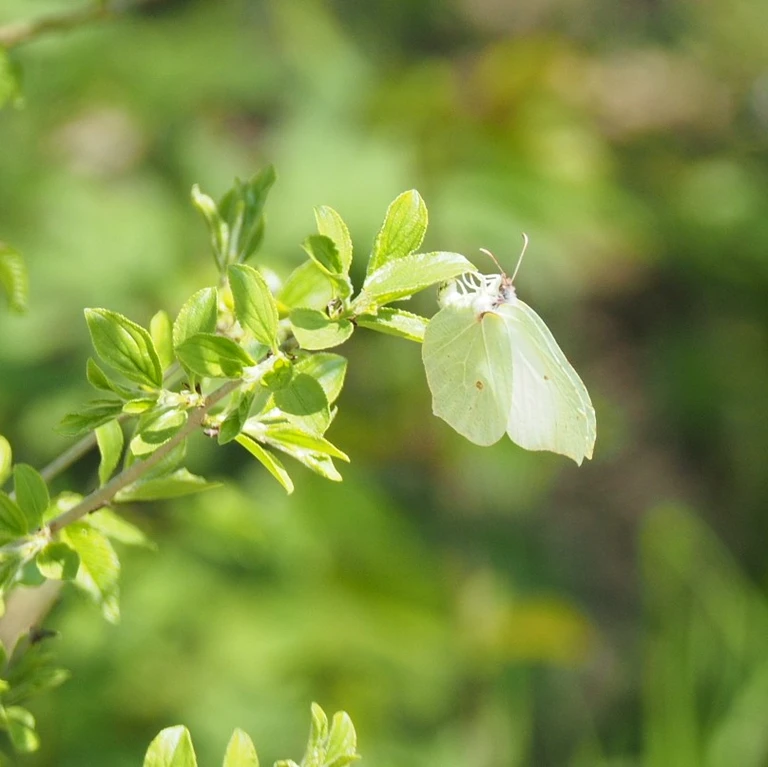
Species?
Gonepteryx rhamni
